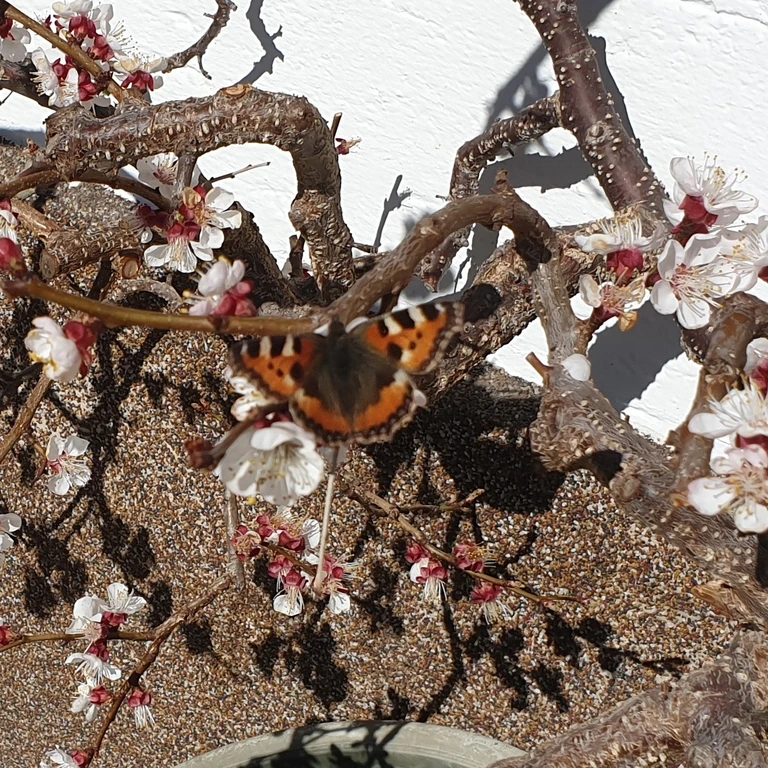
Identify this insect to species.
Aglais urticae
